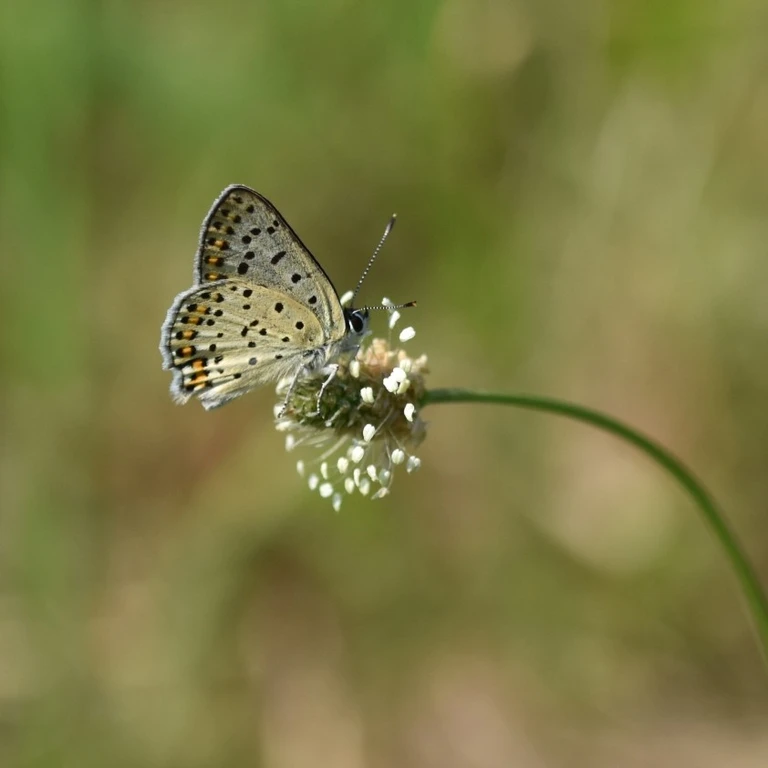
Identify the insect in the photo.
Lycaena tityrus (also Loweia tityrus)
